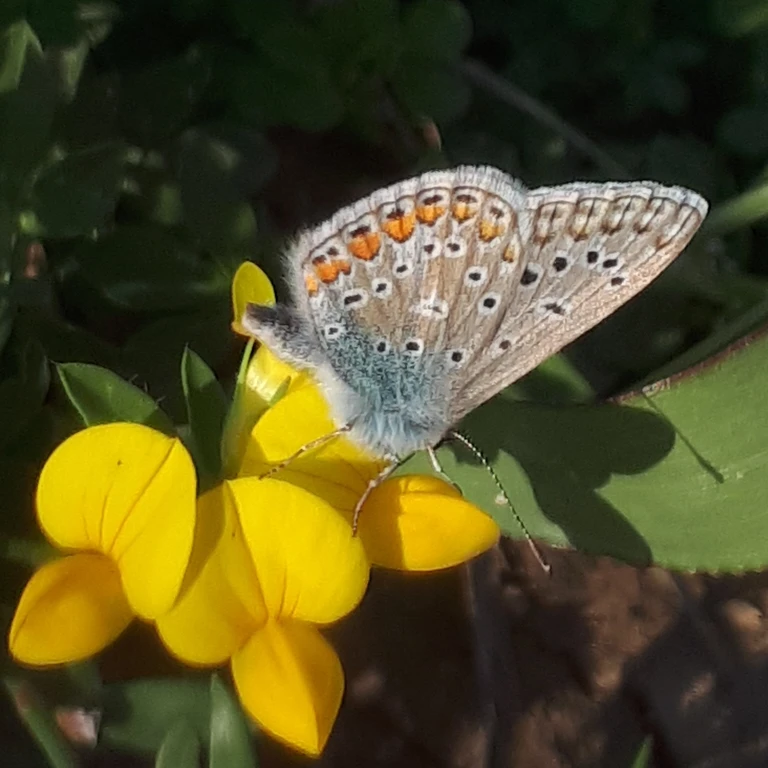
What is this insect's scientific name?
Polyommatus icarus
